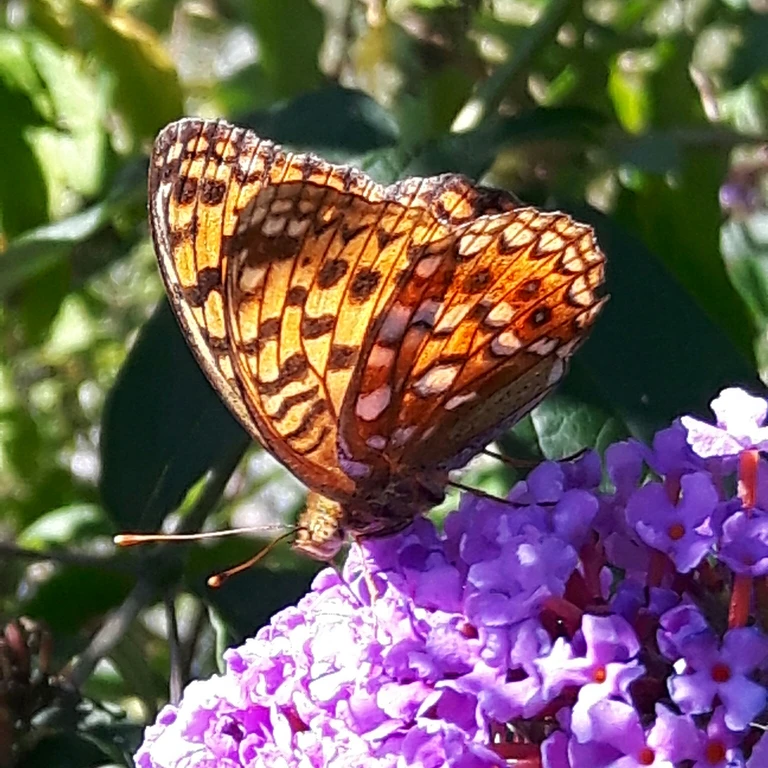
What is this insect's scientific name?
Fabriciana adippe
